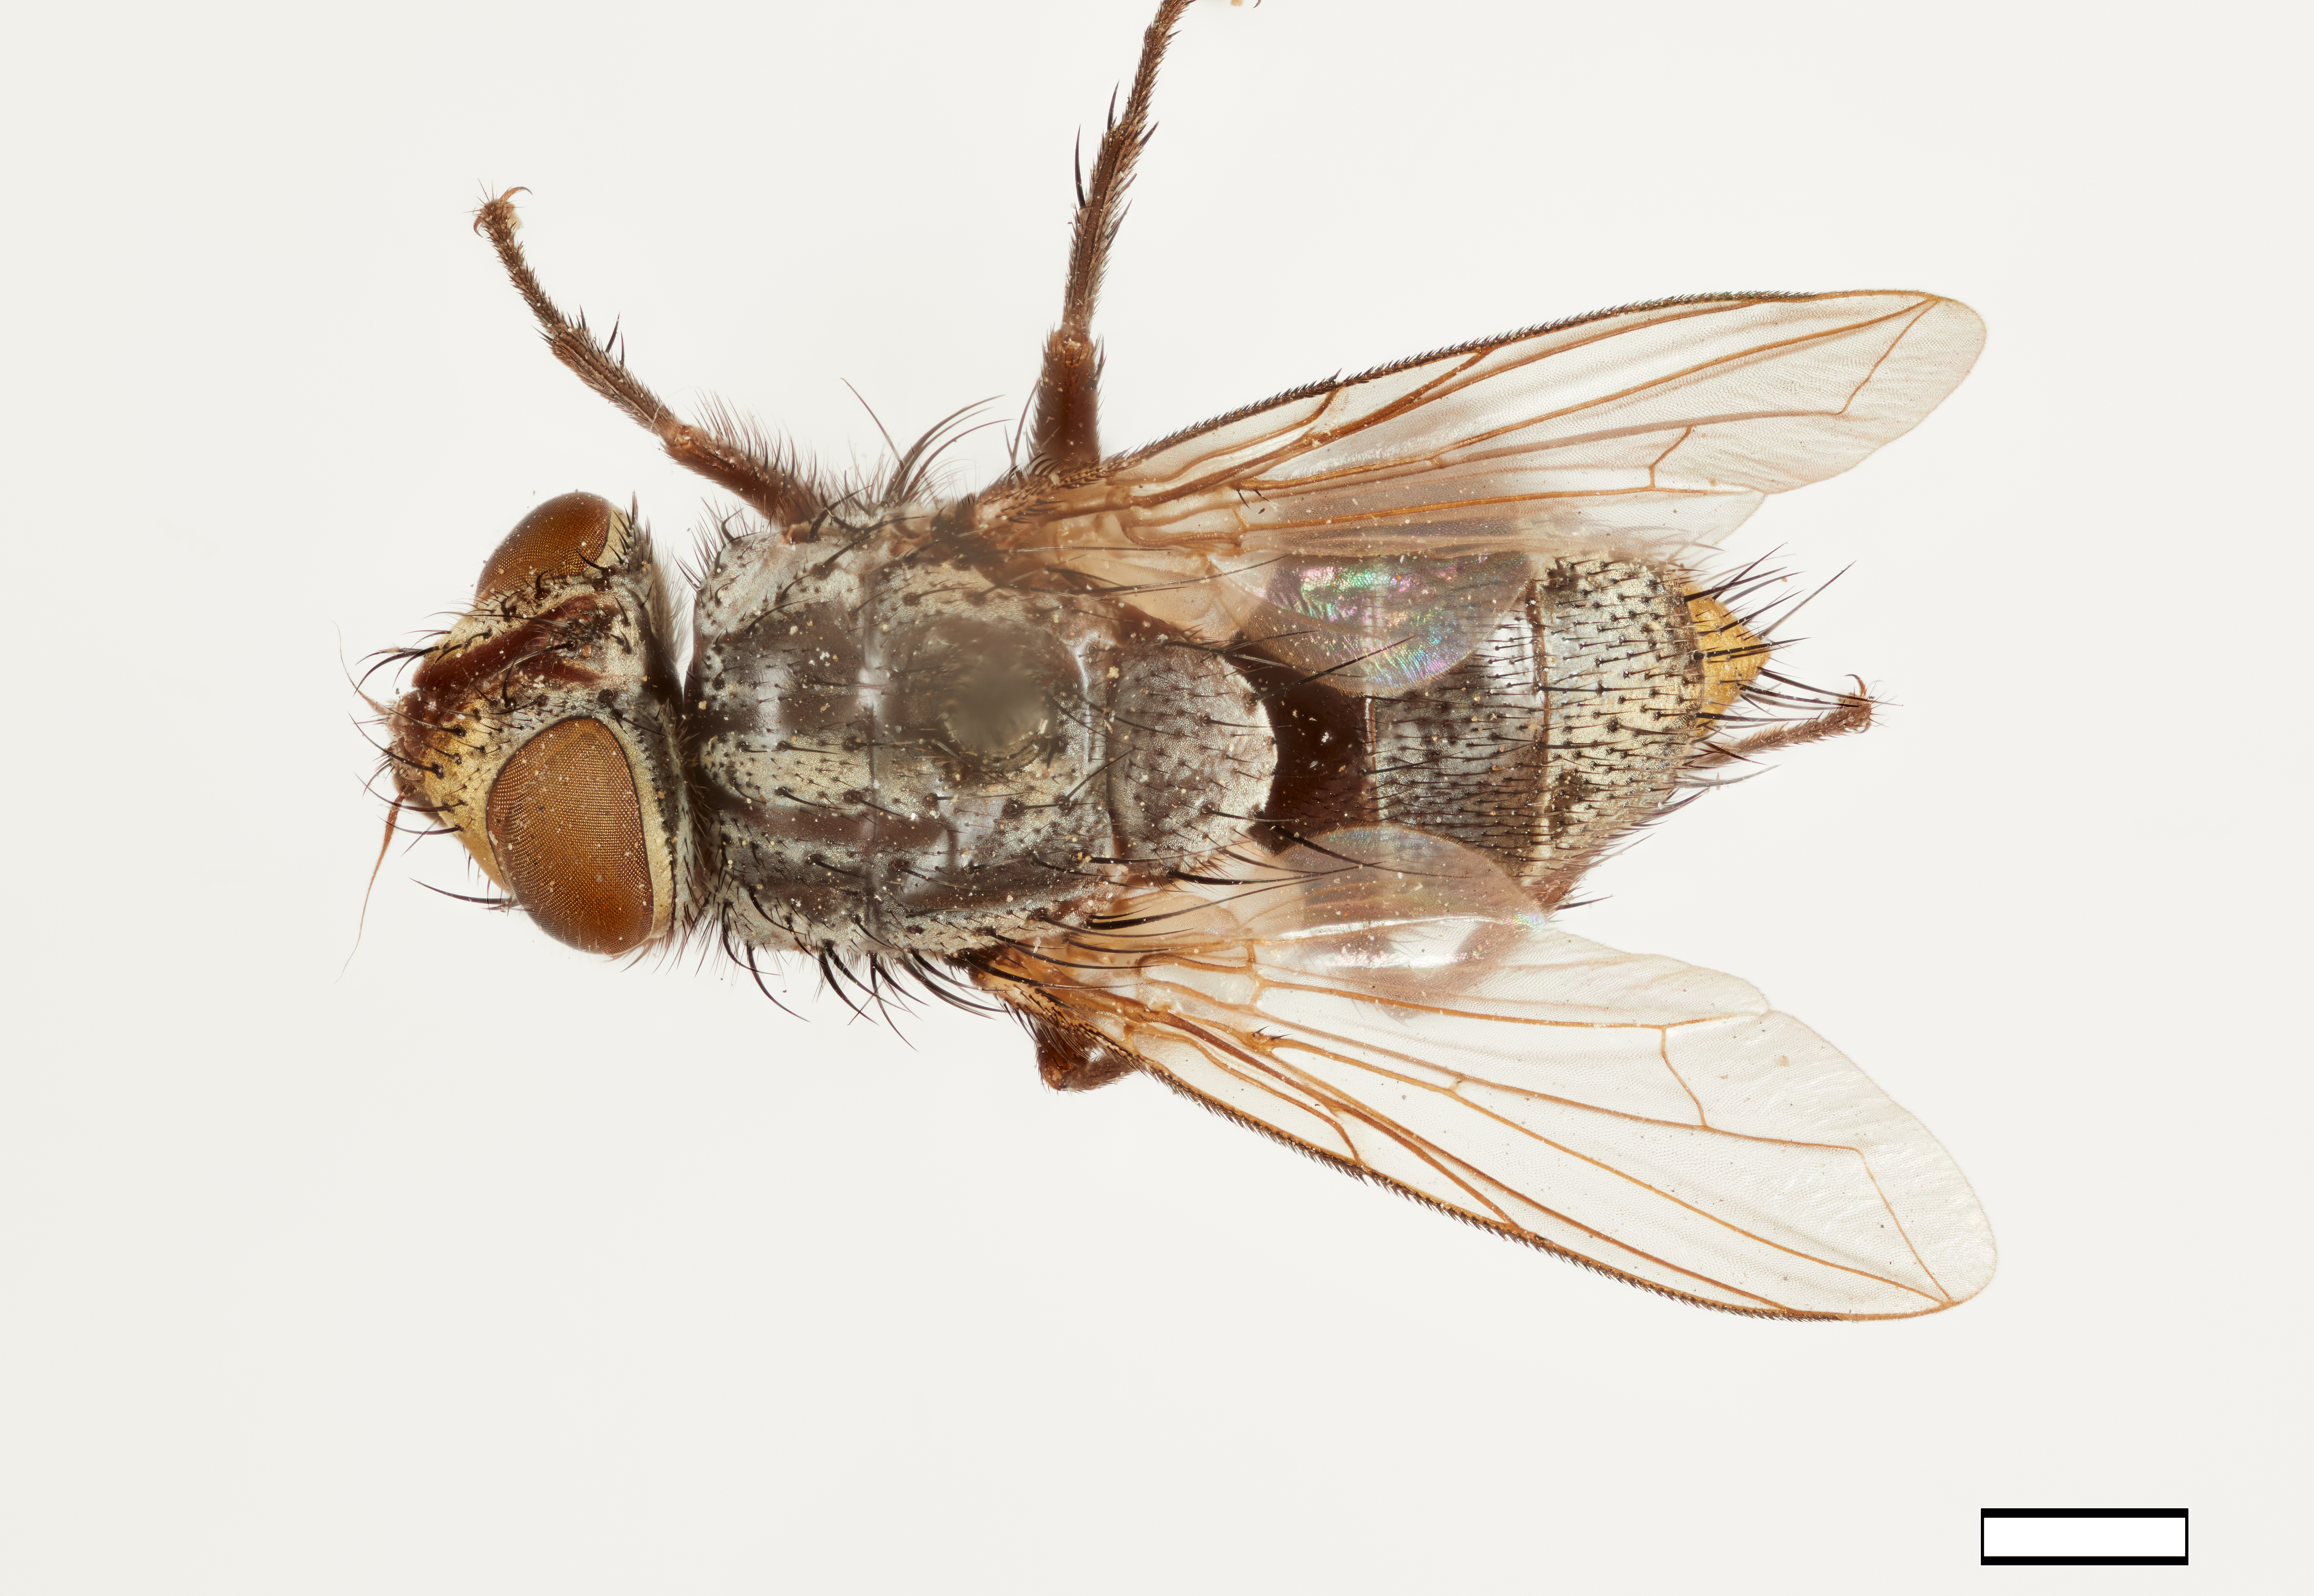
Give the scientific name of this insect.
Phorocera nitelae
